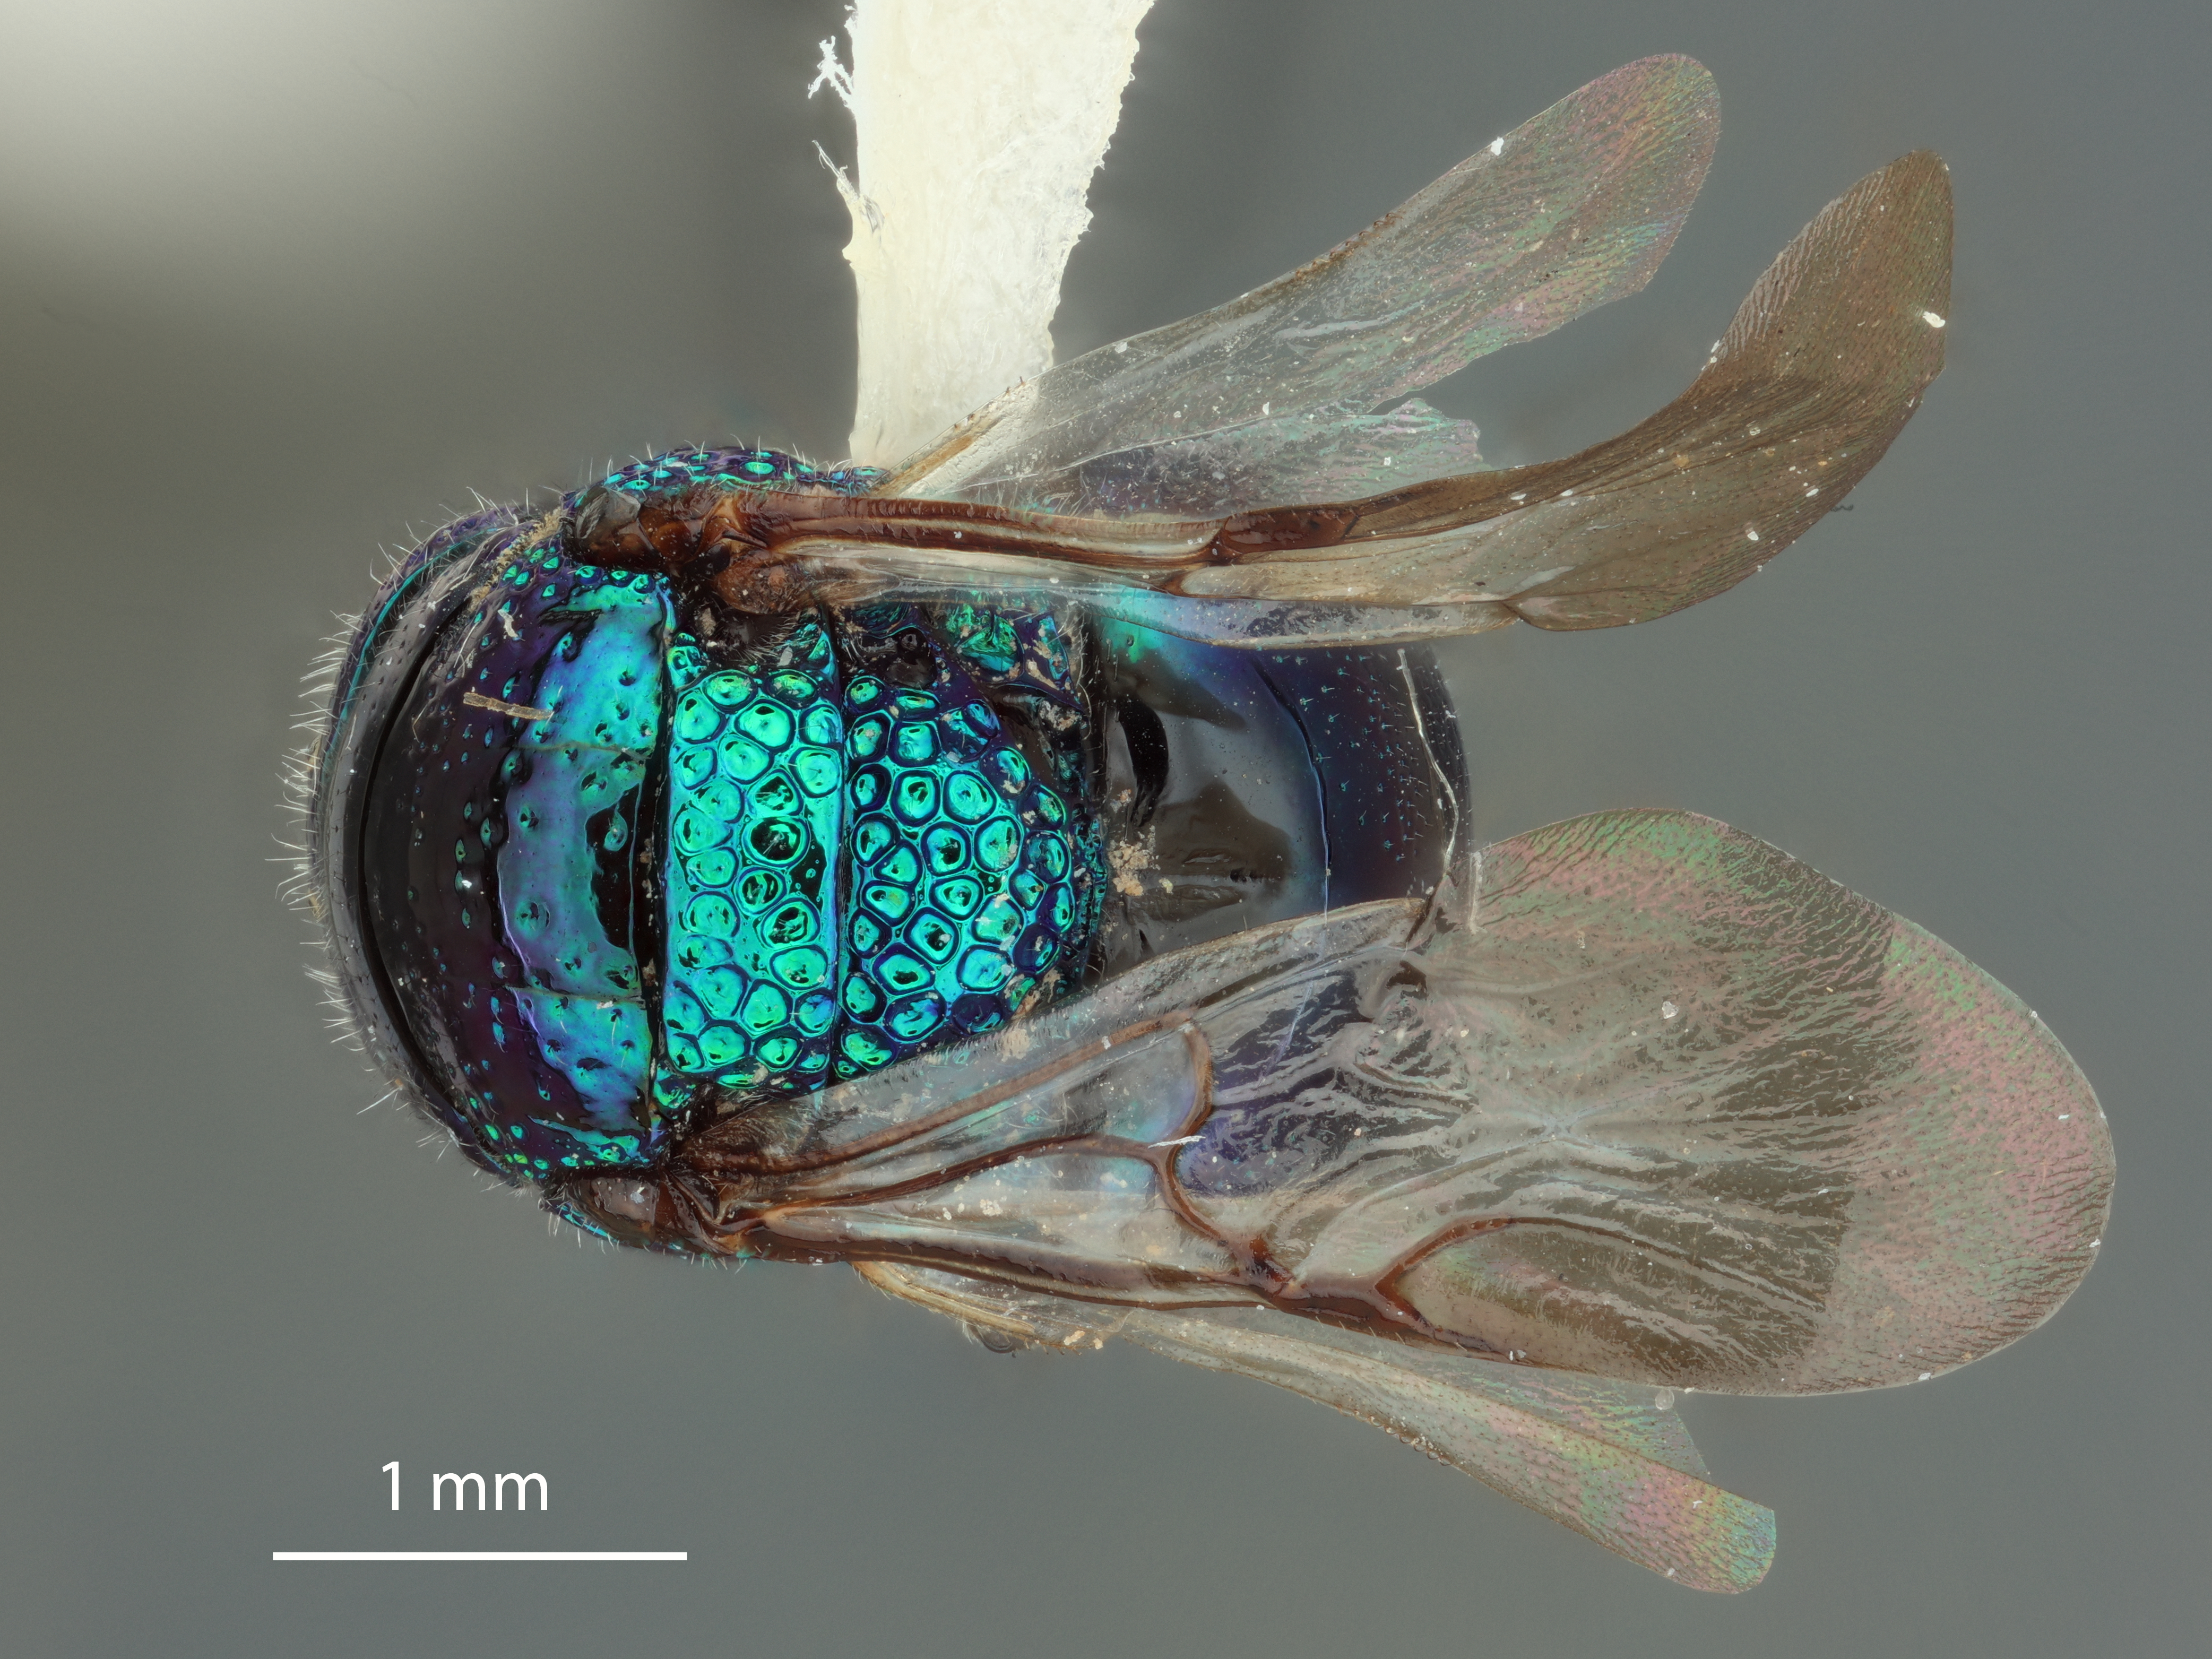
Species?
Muesebeckidium occidentale
